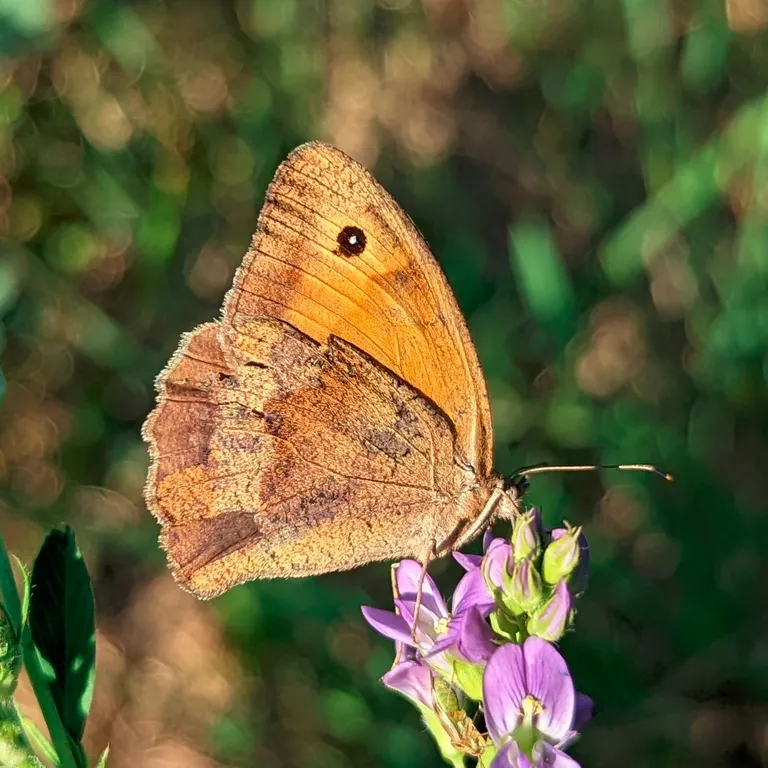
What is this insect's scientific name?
Maniola jurtina
